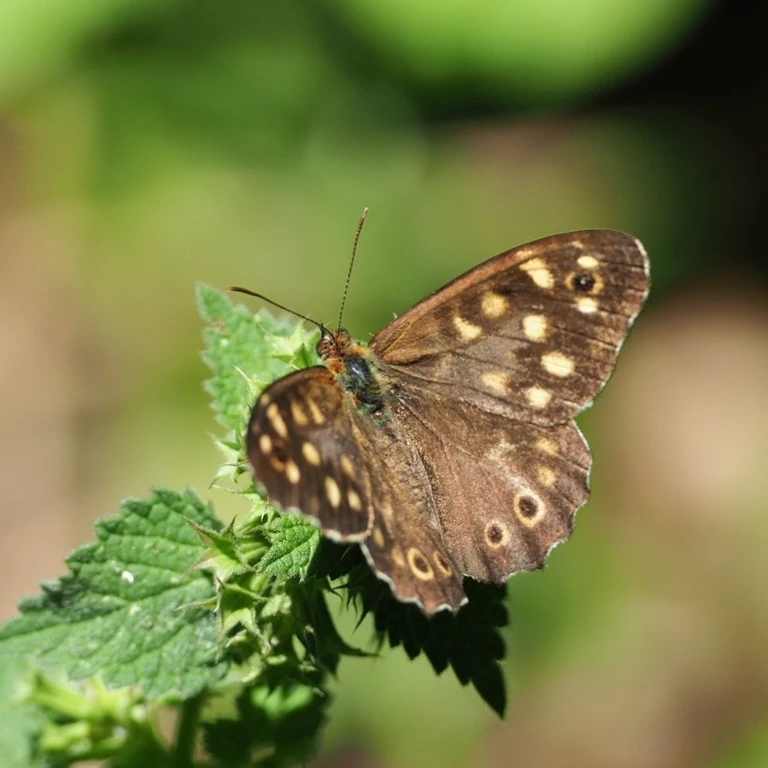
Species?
Pararge aegeria
